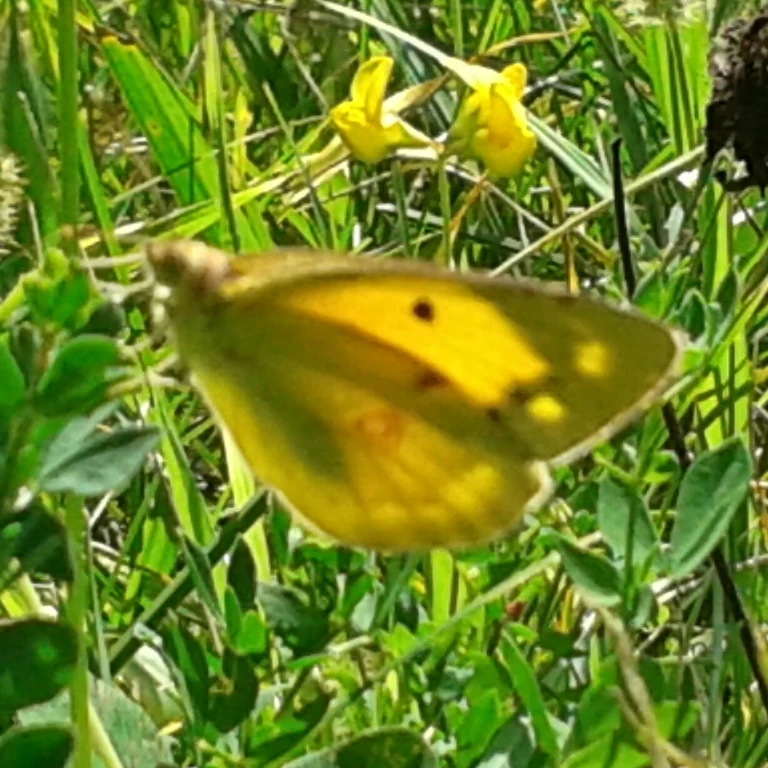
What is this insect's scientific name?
Colias croceus
